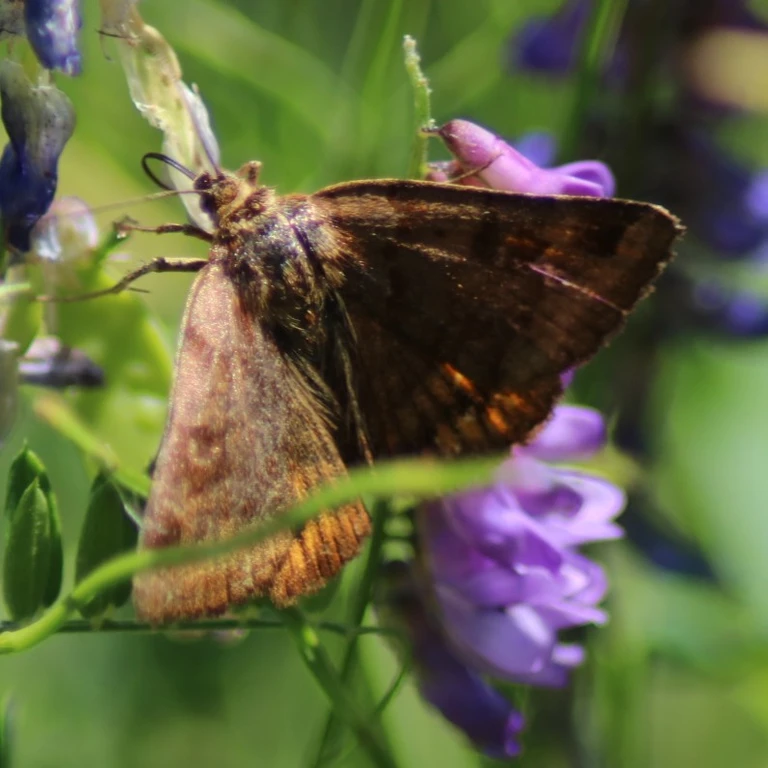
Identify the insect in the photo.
Euclidia glyphica
